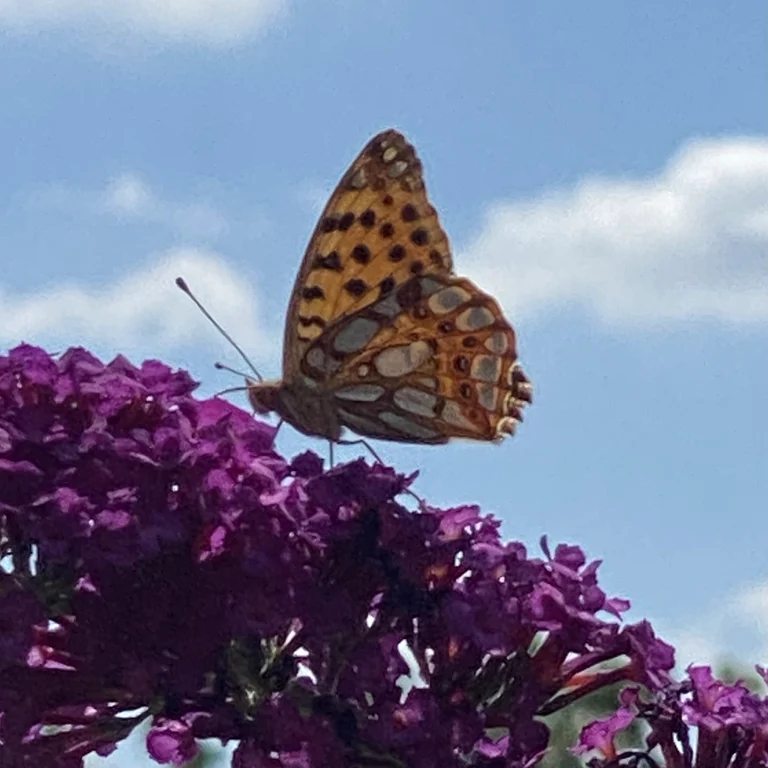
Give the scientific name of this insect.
Issoria lathonia
